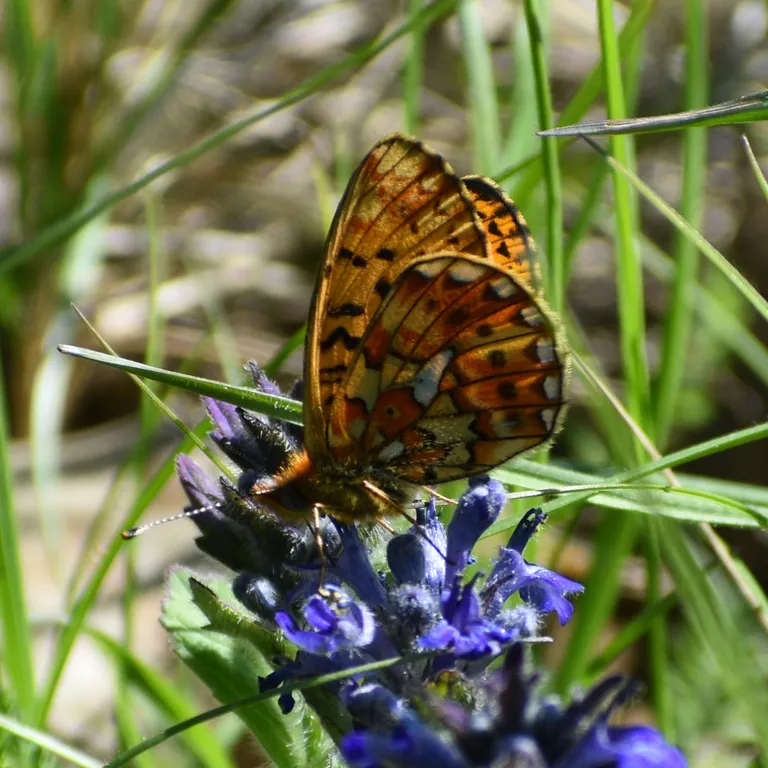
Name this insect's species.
Boloria euphrosyne (also Clossiana euphrosyne)
